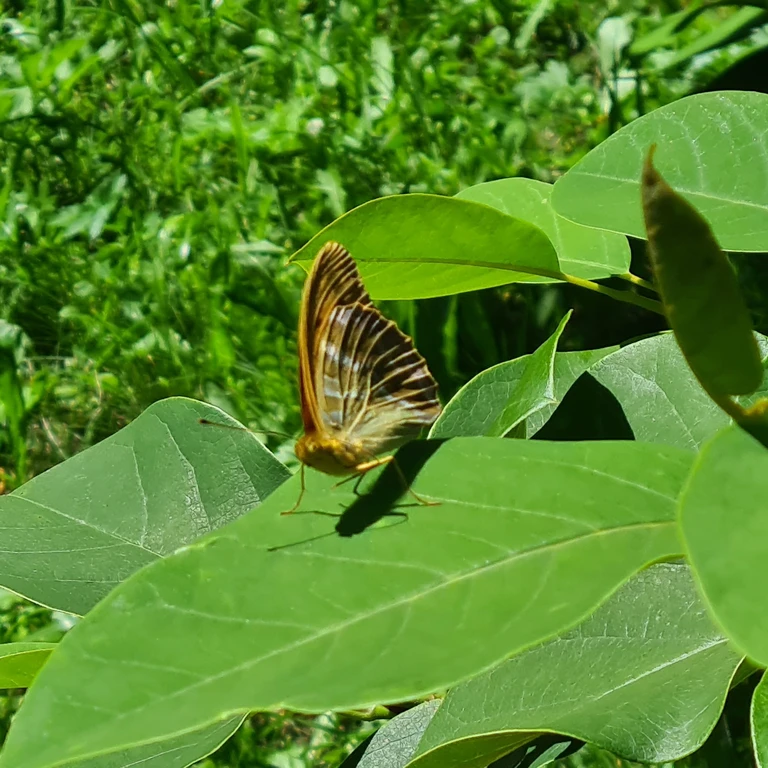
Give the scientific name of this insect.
Argynnis paphia
